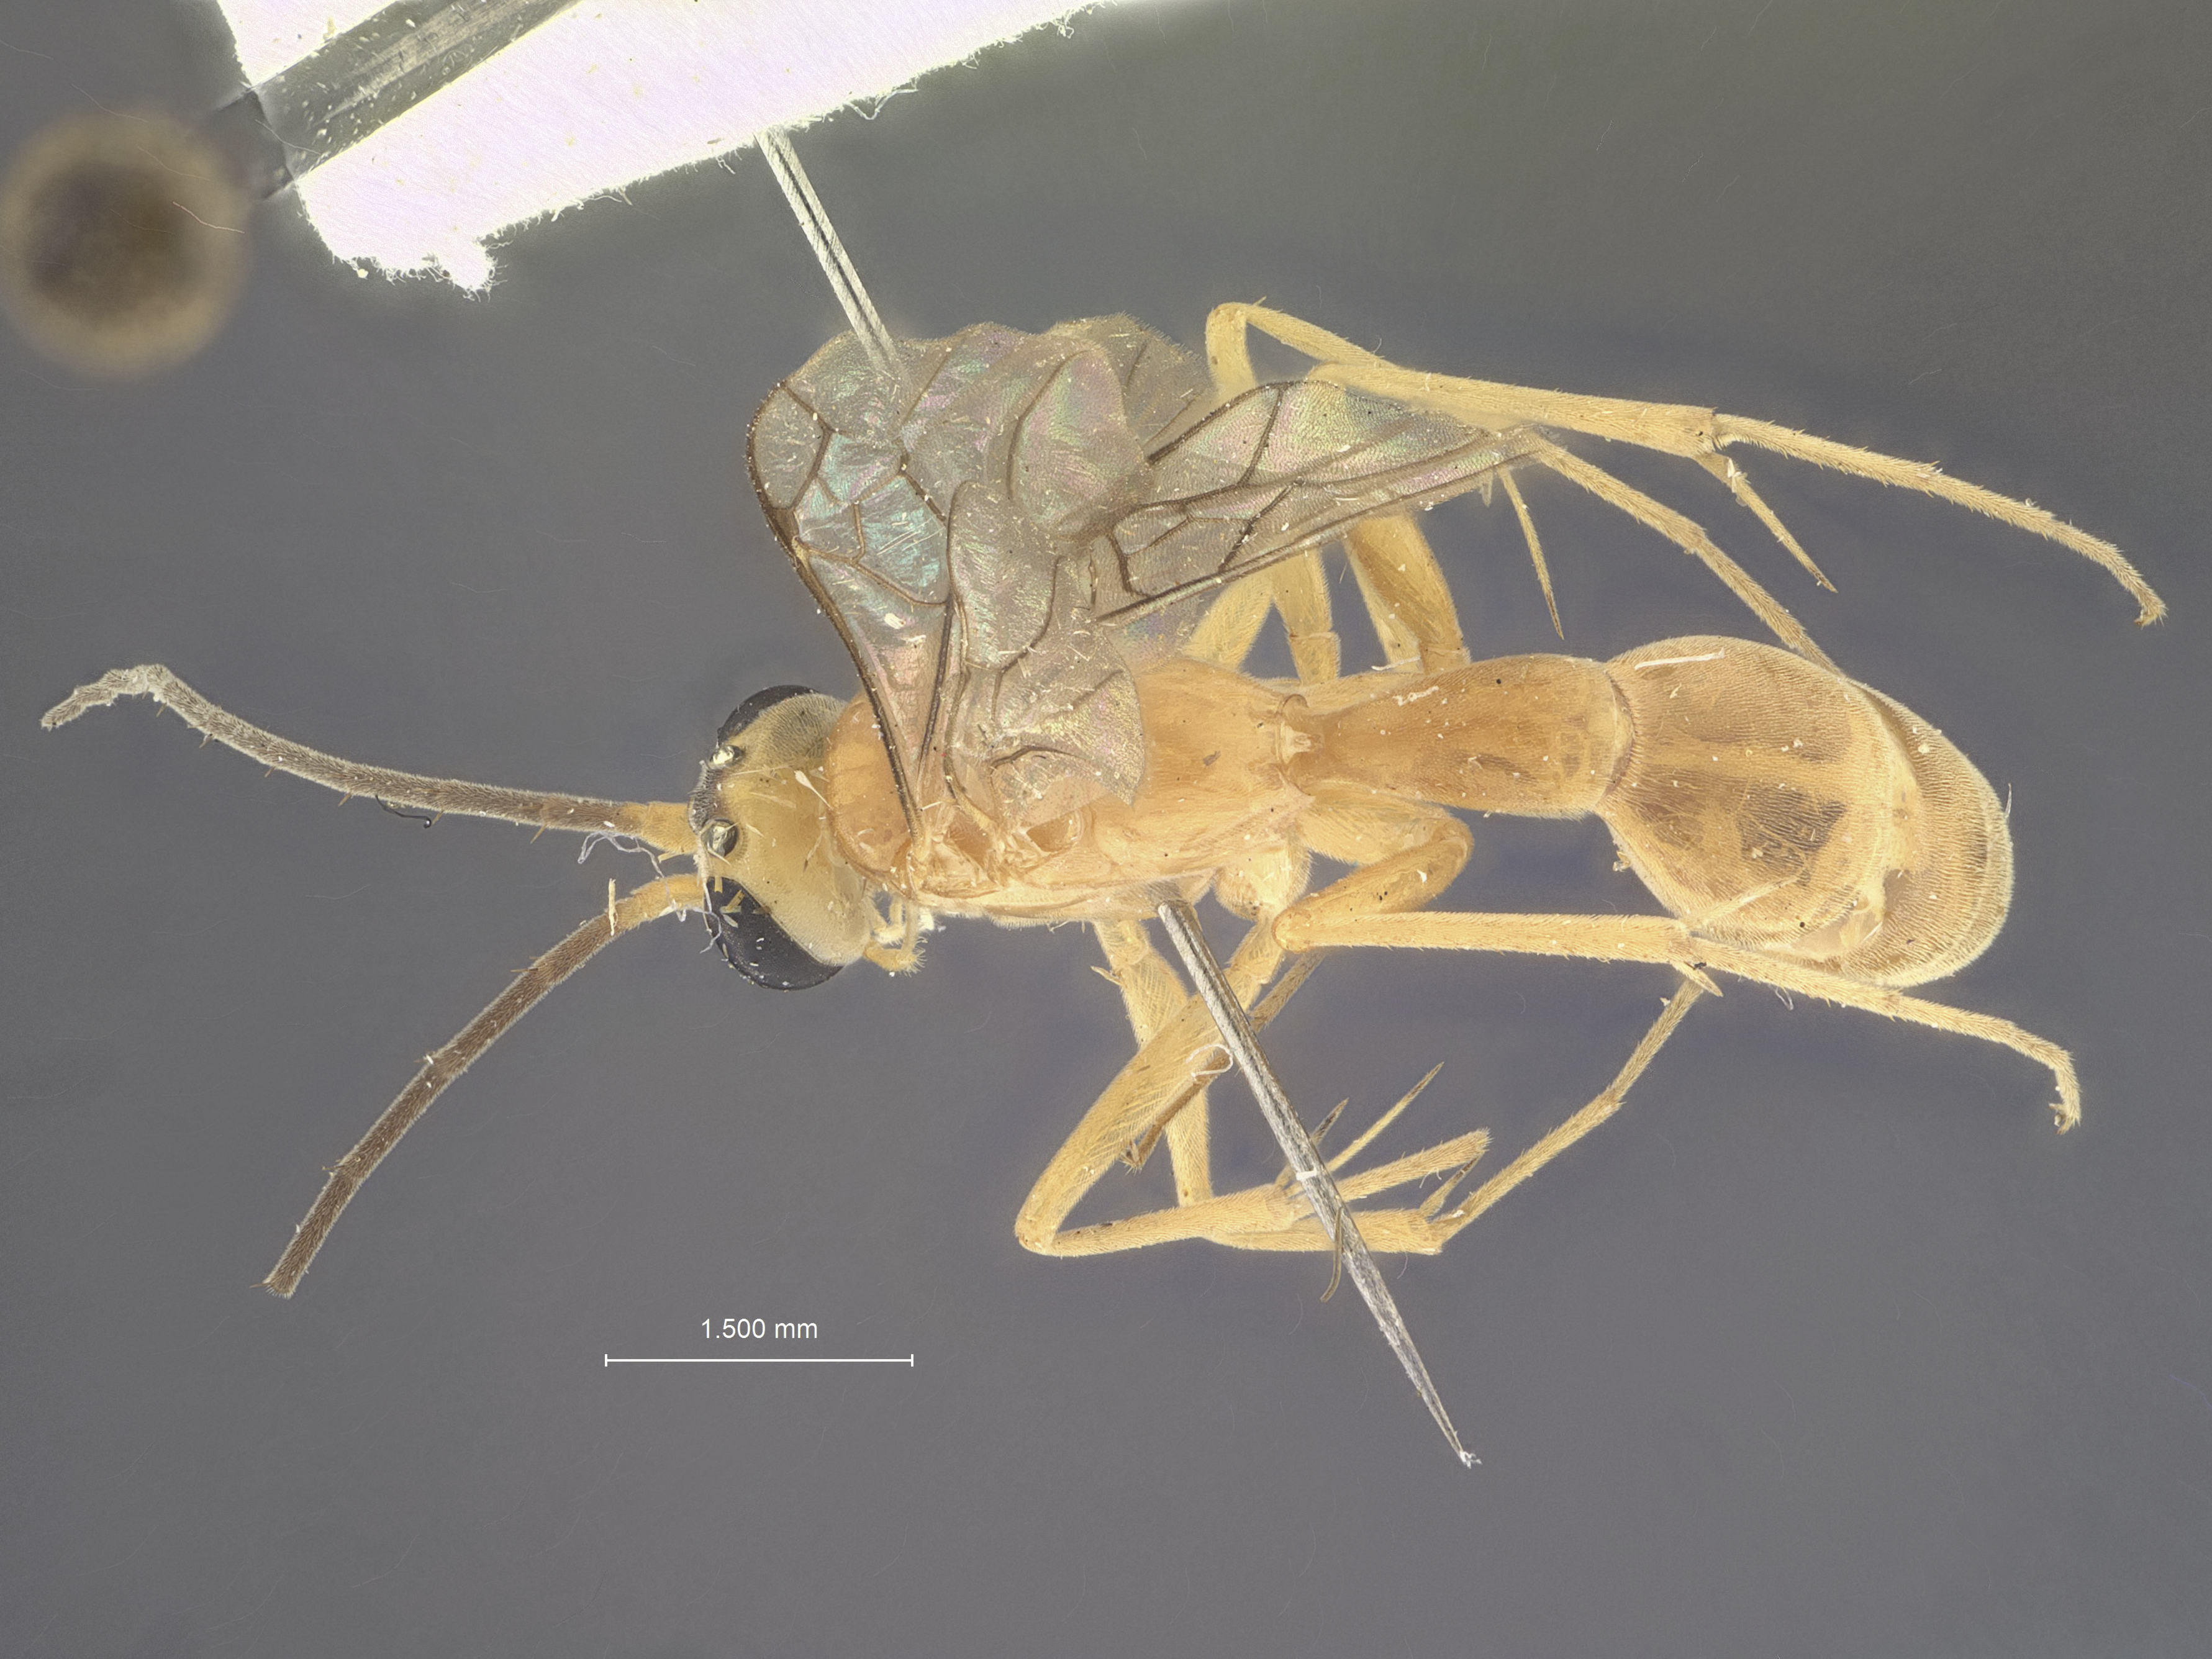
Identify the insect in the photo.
Paniscomima darlingi
